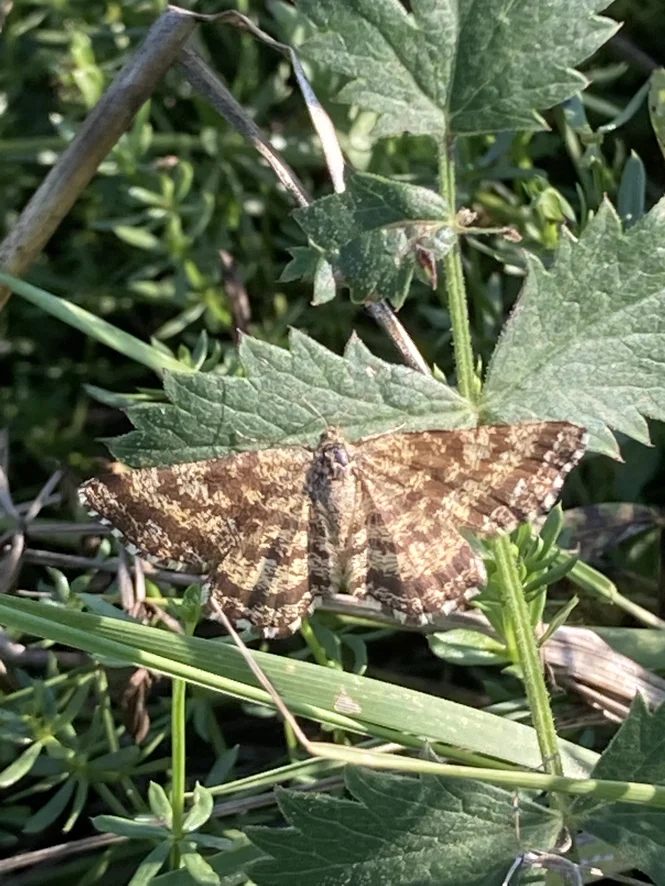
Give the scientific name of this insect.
Ematurga atomaria
